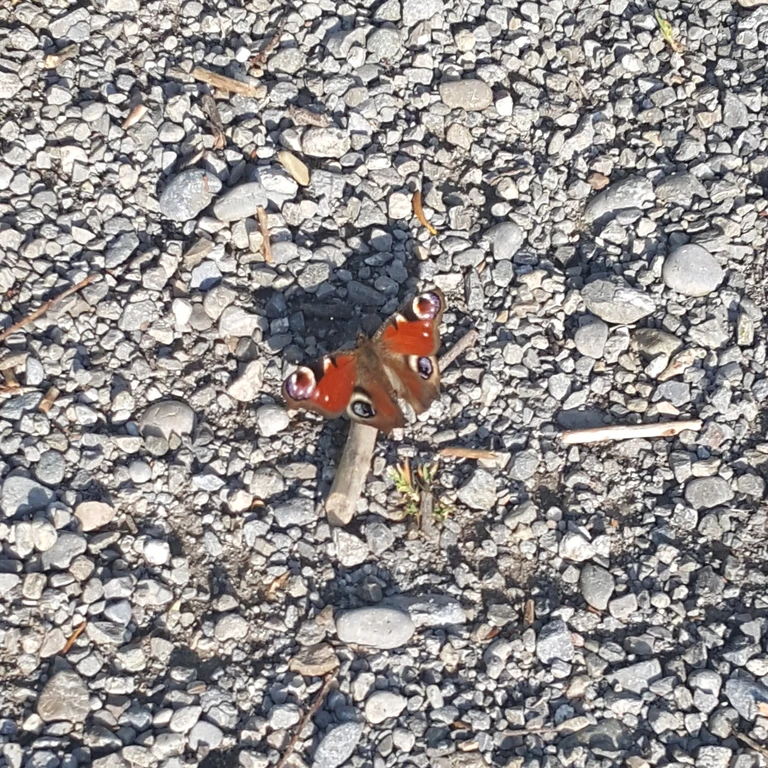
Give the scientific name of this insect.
Aglais io
